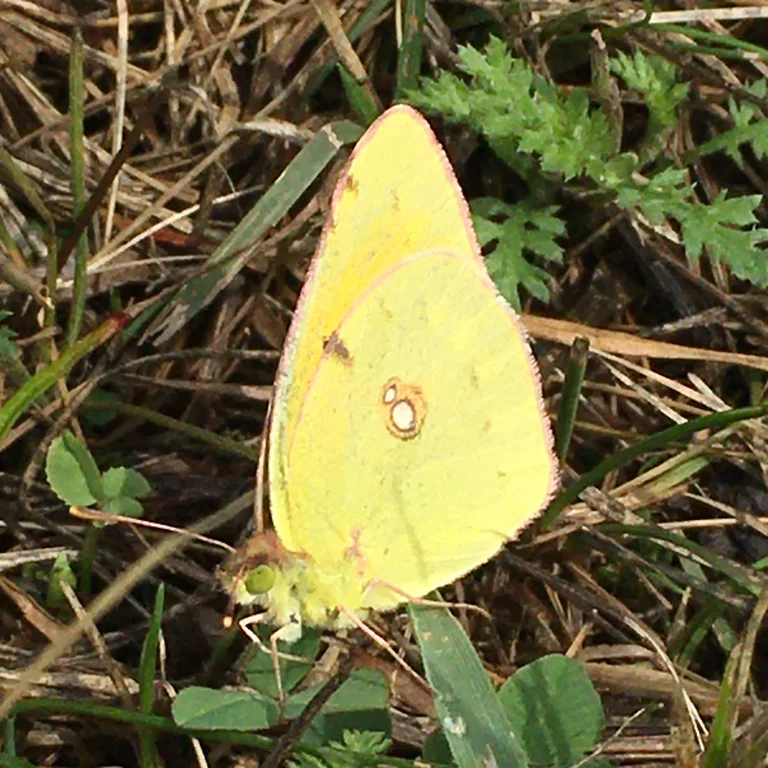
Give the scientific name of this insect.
Colias croceus
